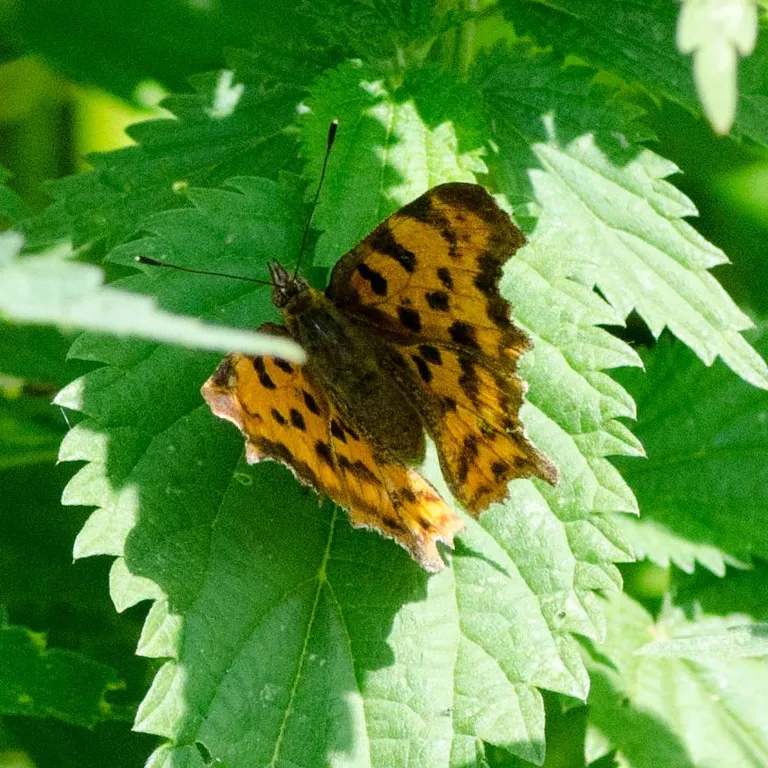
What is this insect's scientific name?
Polygonia c-album
